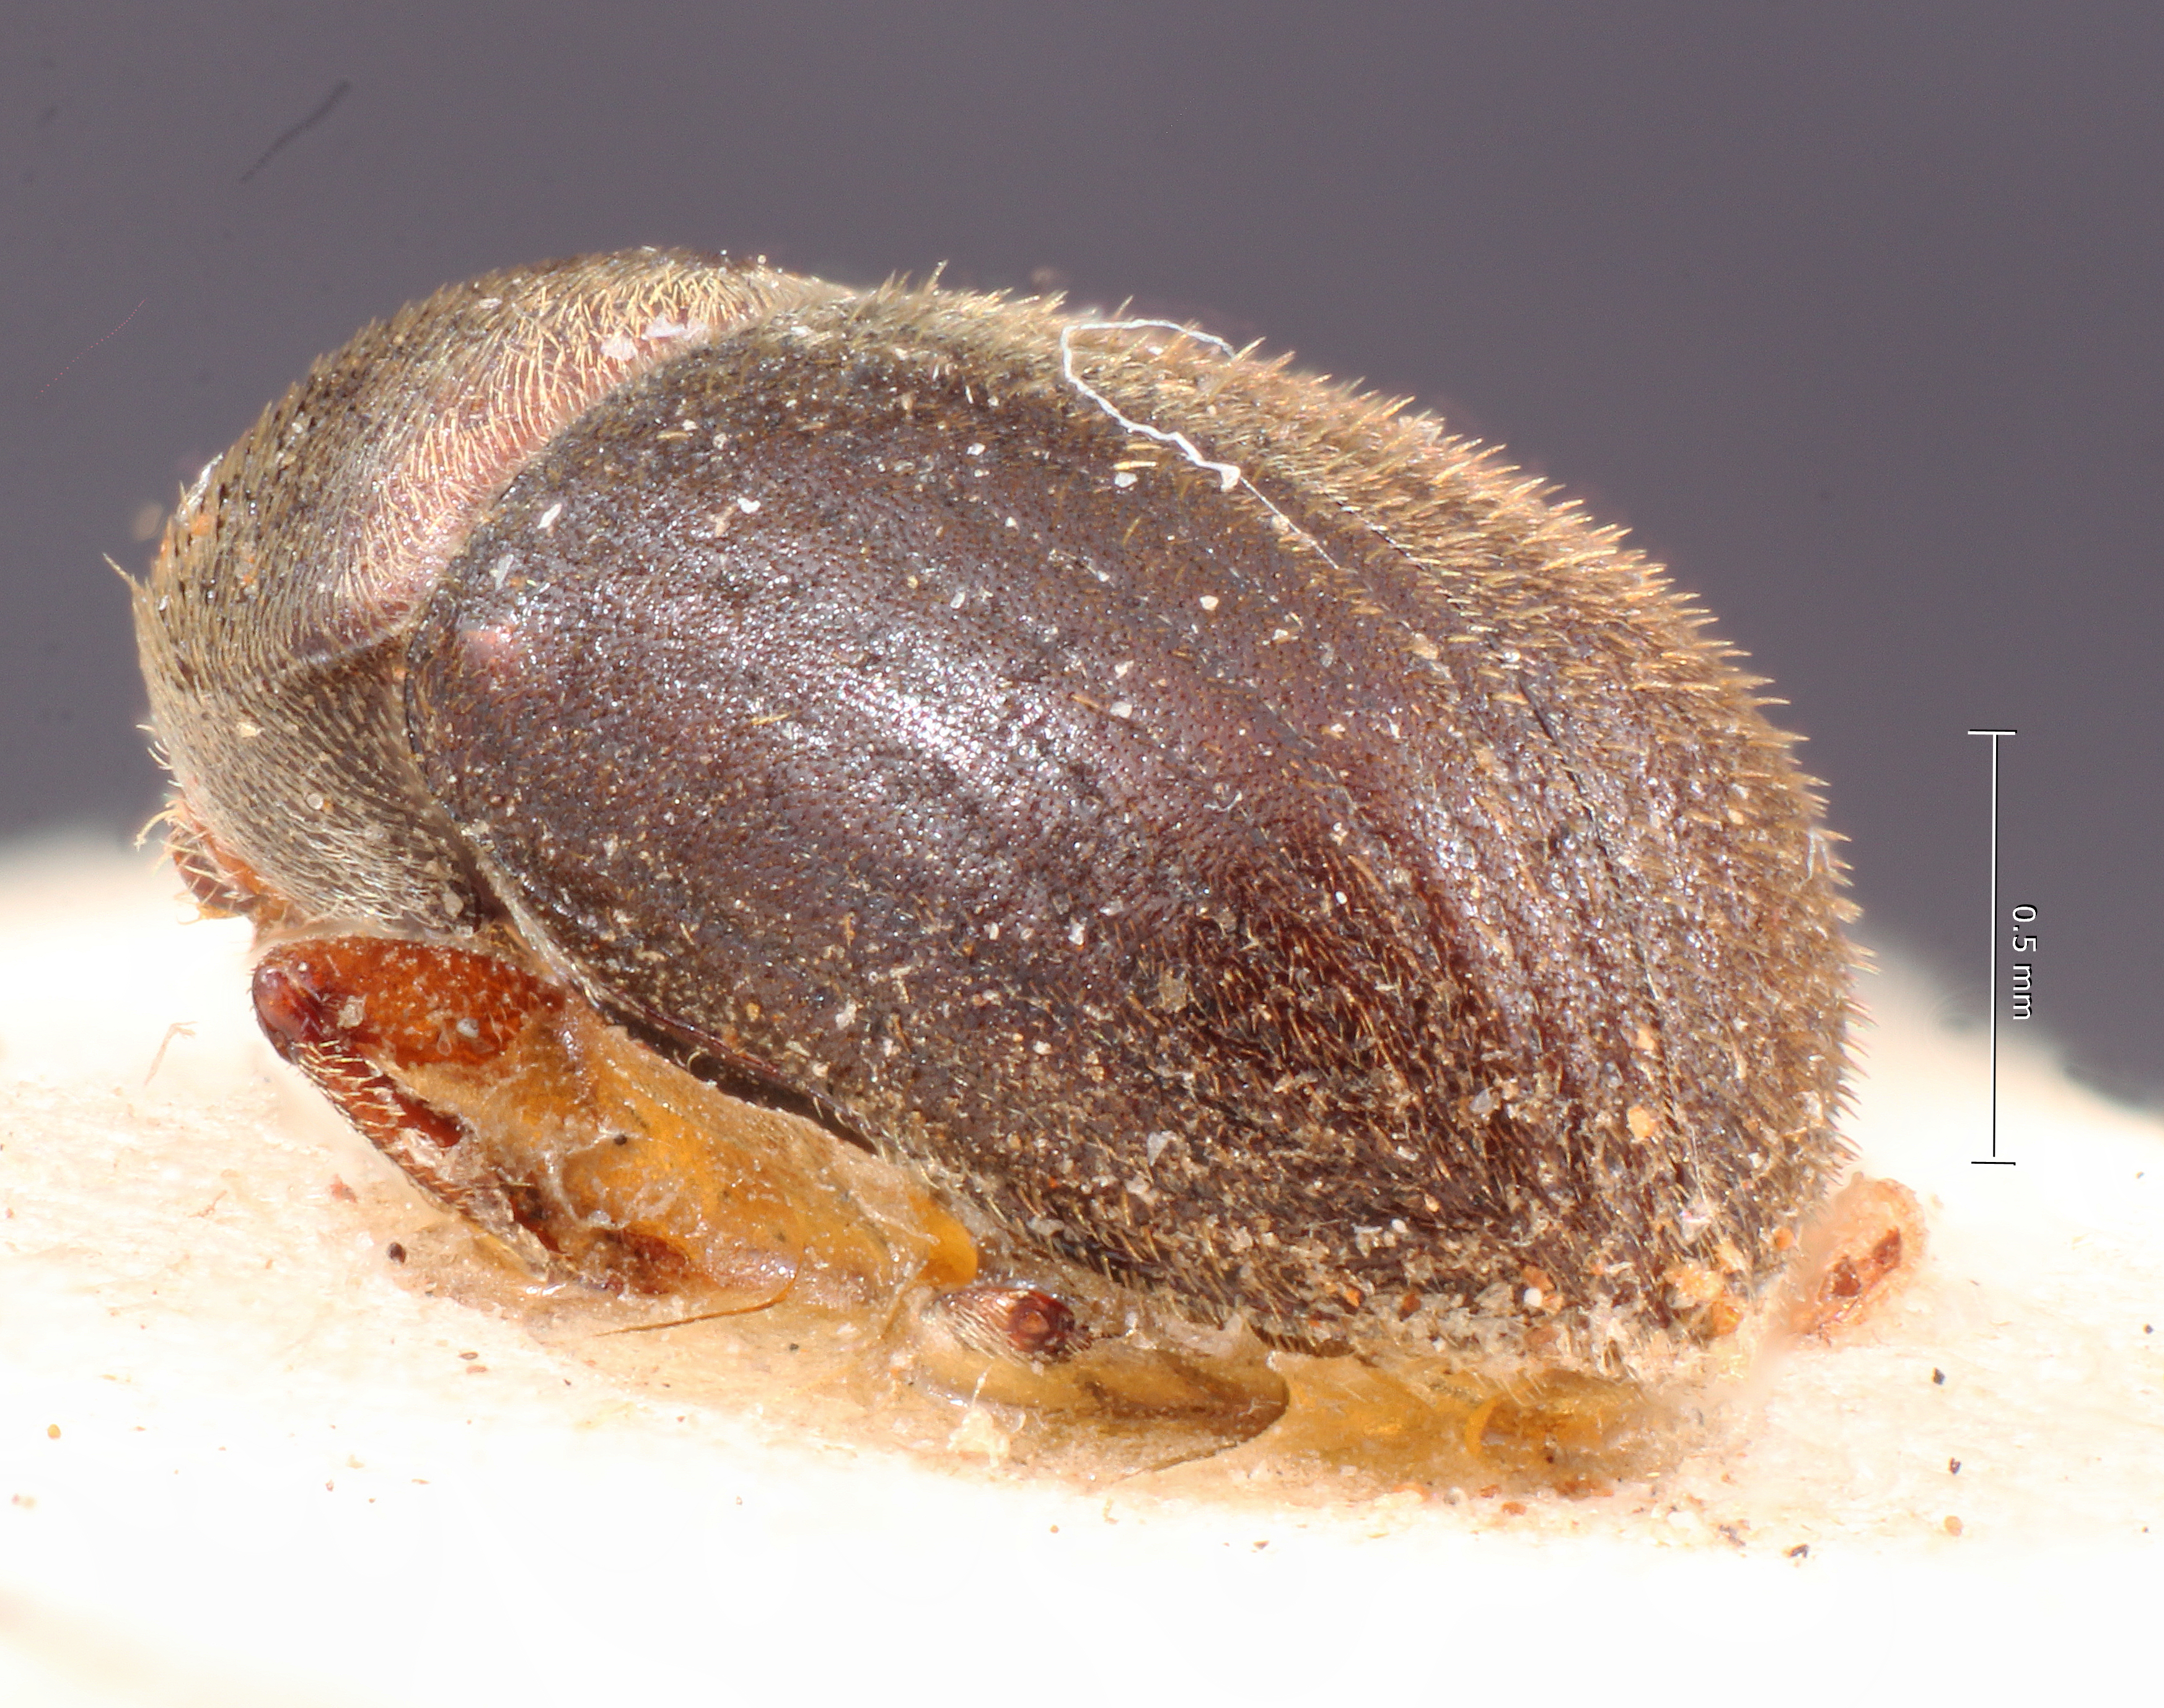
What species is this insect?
Problechilus vestitus
